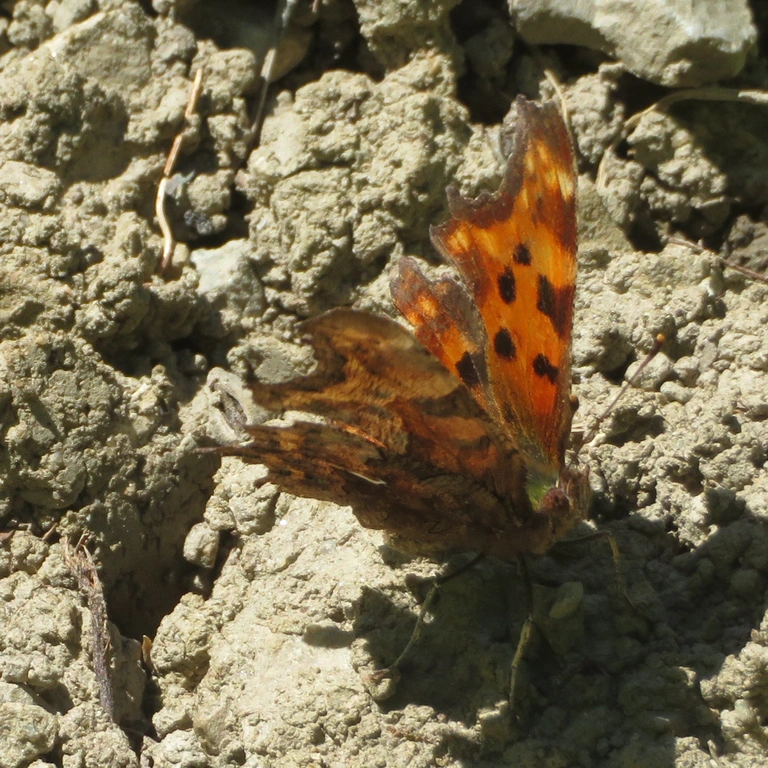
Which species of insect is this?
Polygonia c-album
